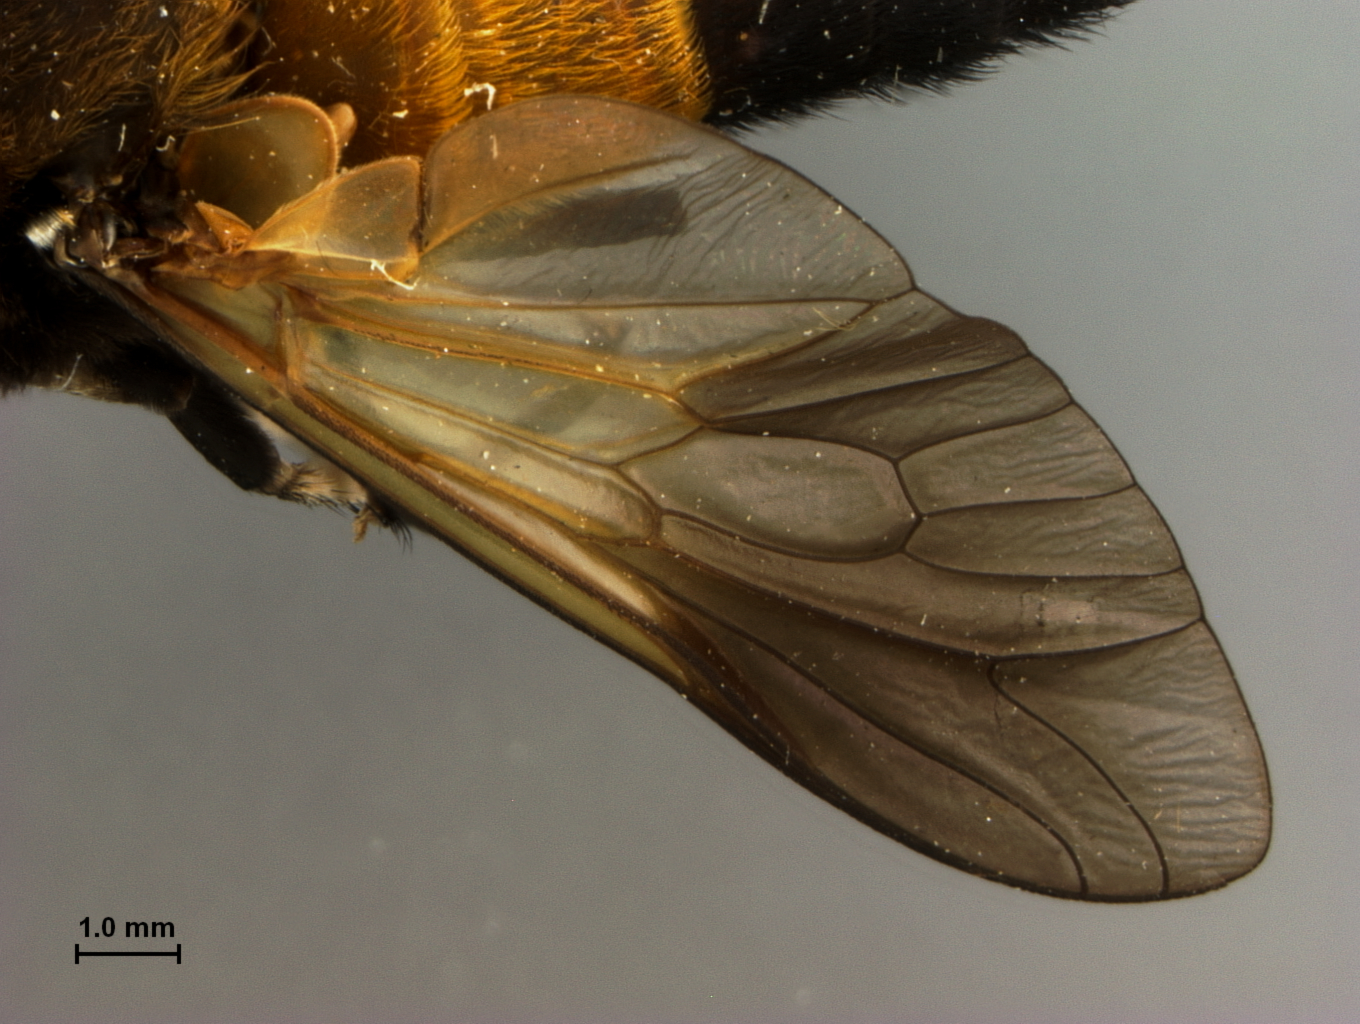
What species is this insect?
Tabanus abbasalis
